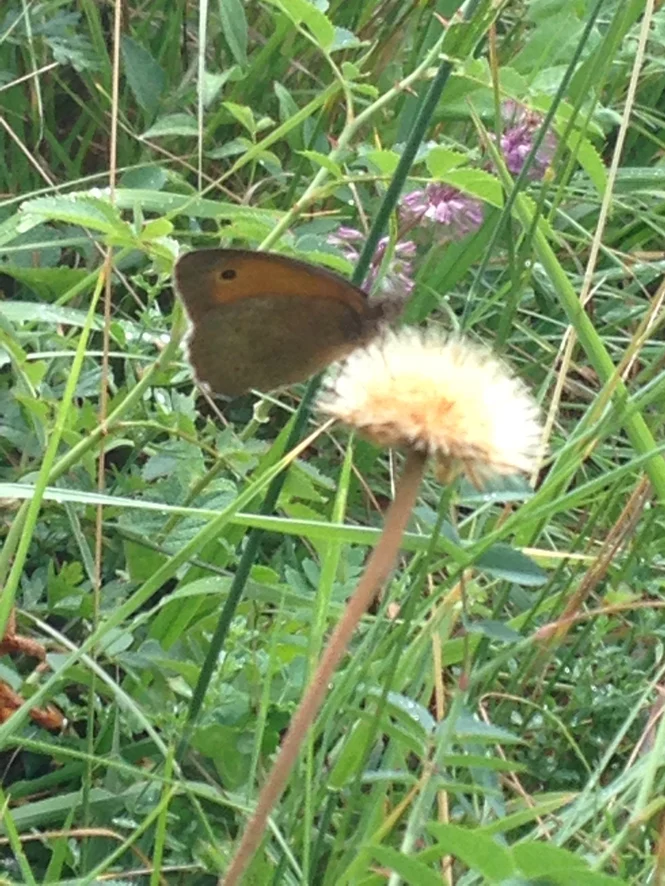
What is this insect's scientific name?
Maniola jurtina
